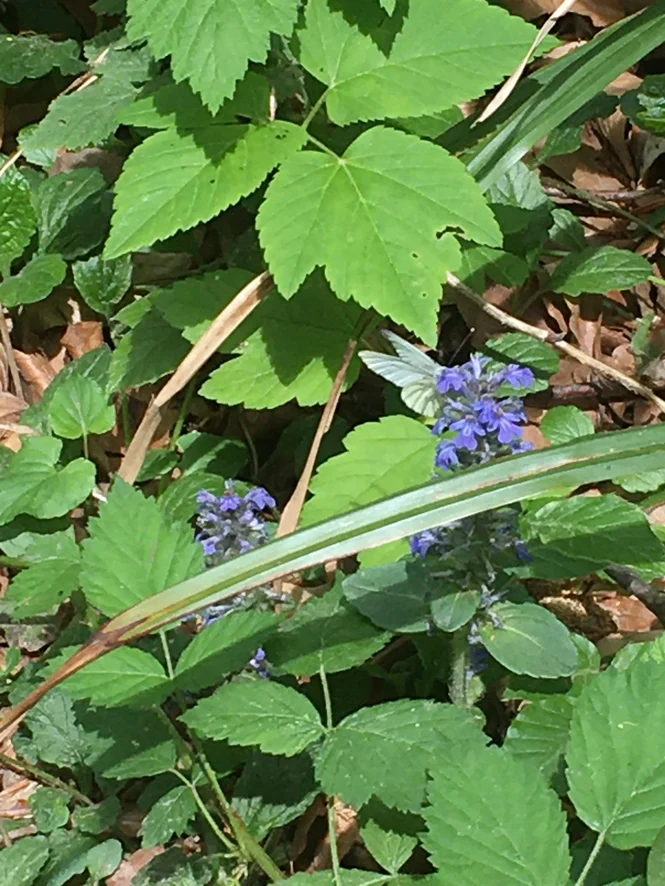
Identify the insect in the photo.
Pieris napi
